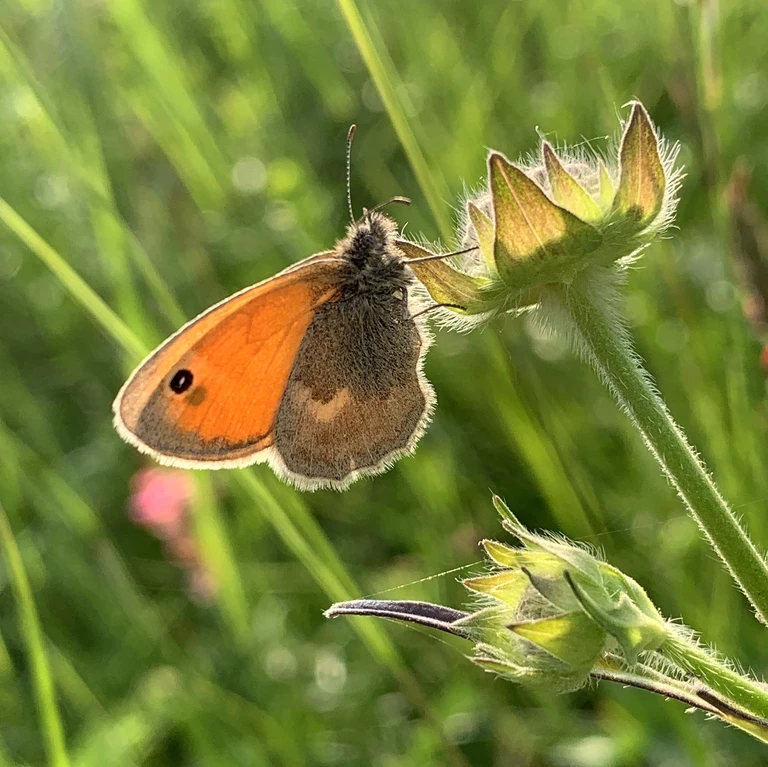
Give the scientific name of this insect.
Coenonympha pamphilus
